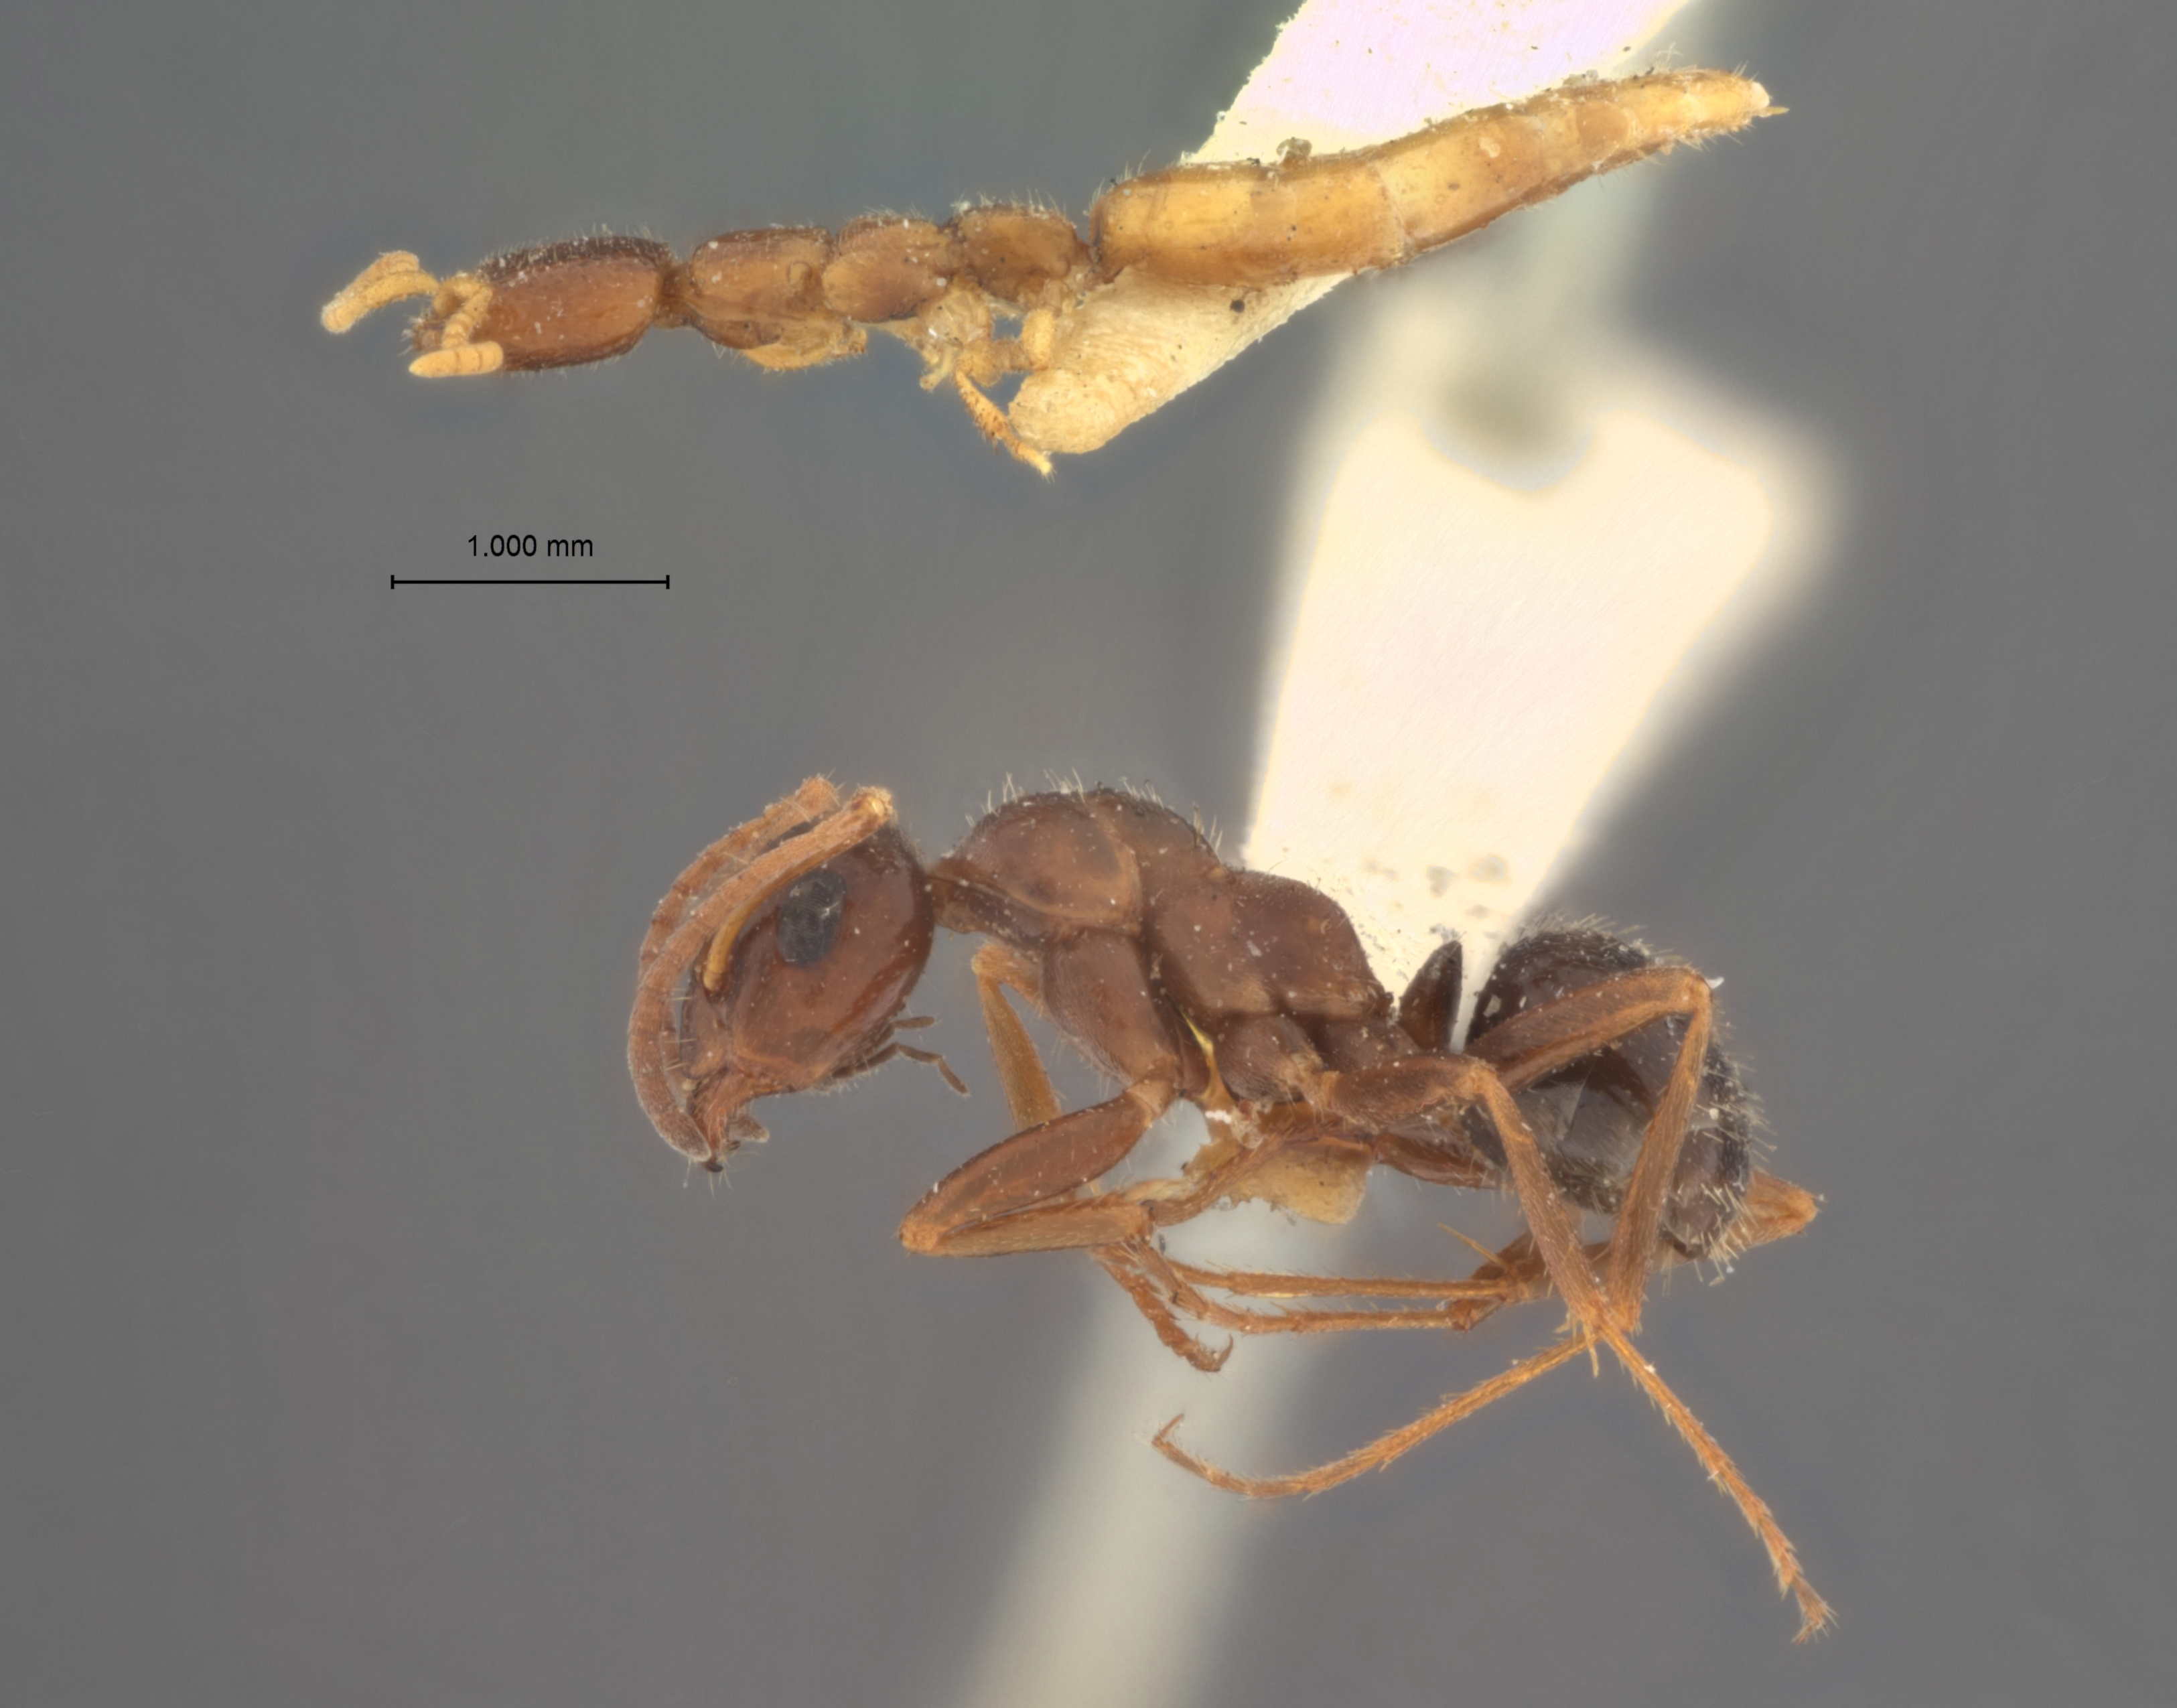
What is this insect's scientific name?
Isobrachium montanum
